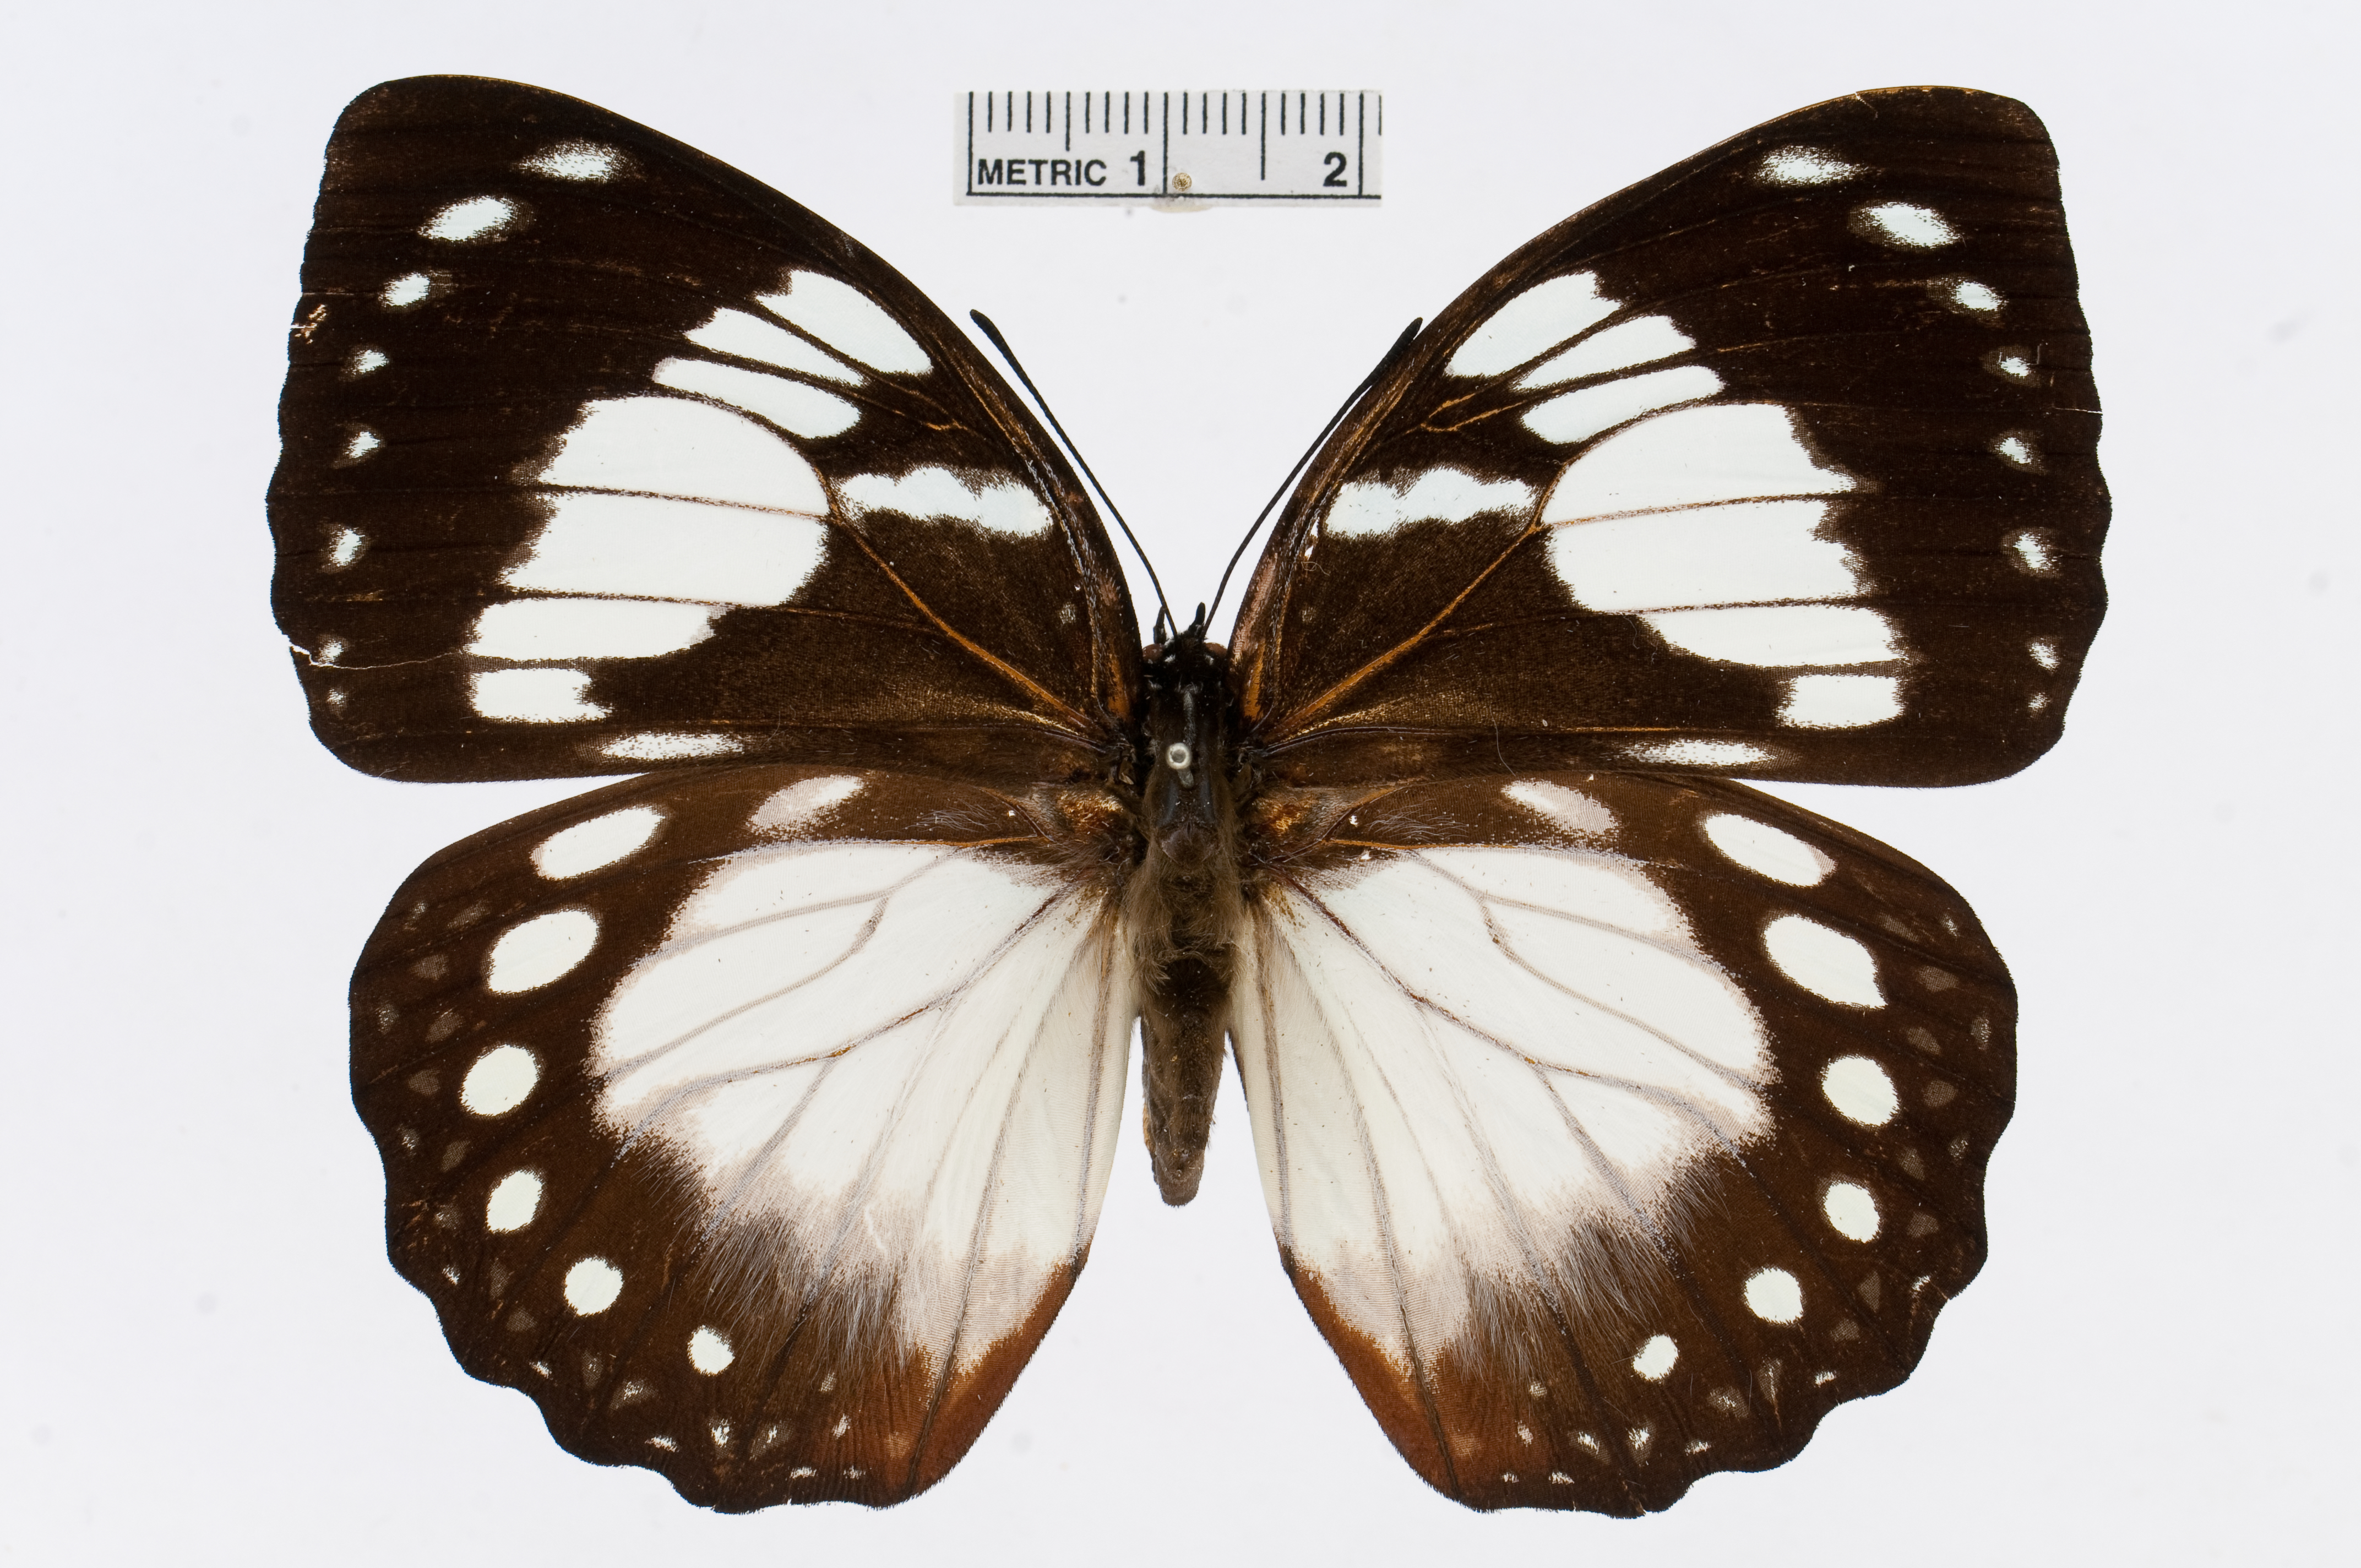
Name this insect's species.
Euxanthe madagascariensis
